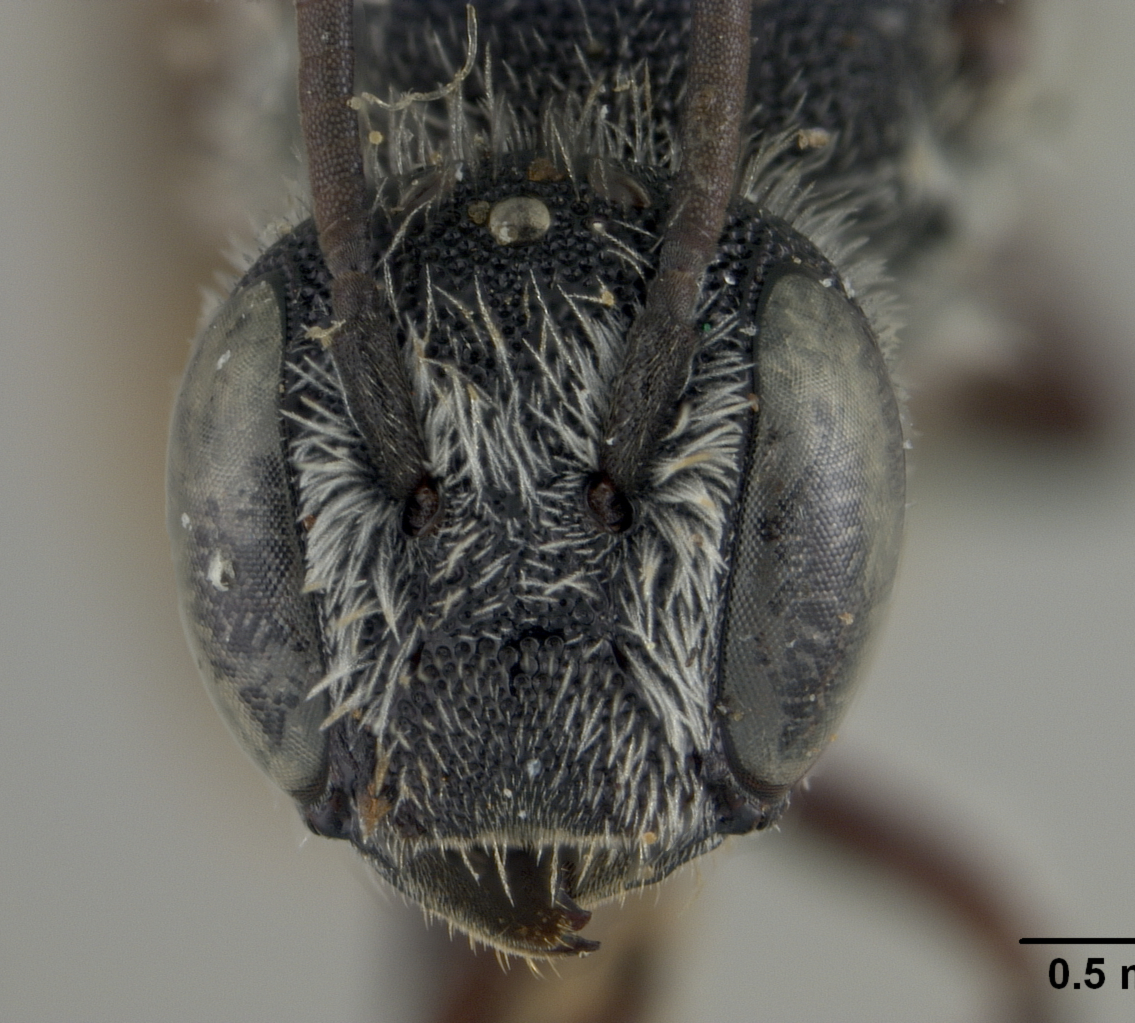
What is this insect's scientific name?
Heriades rufapicatus
